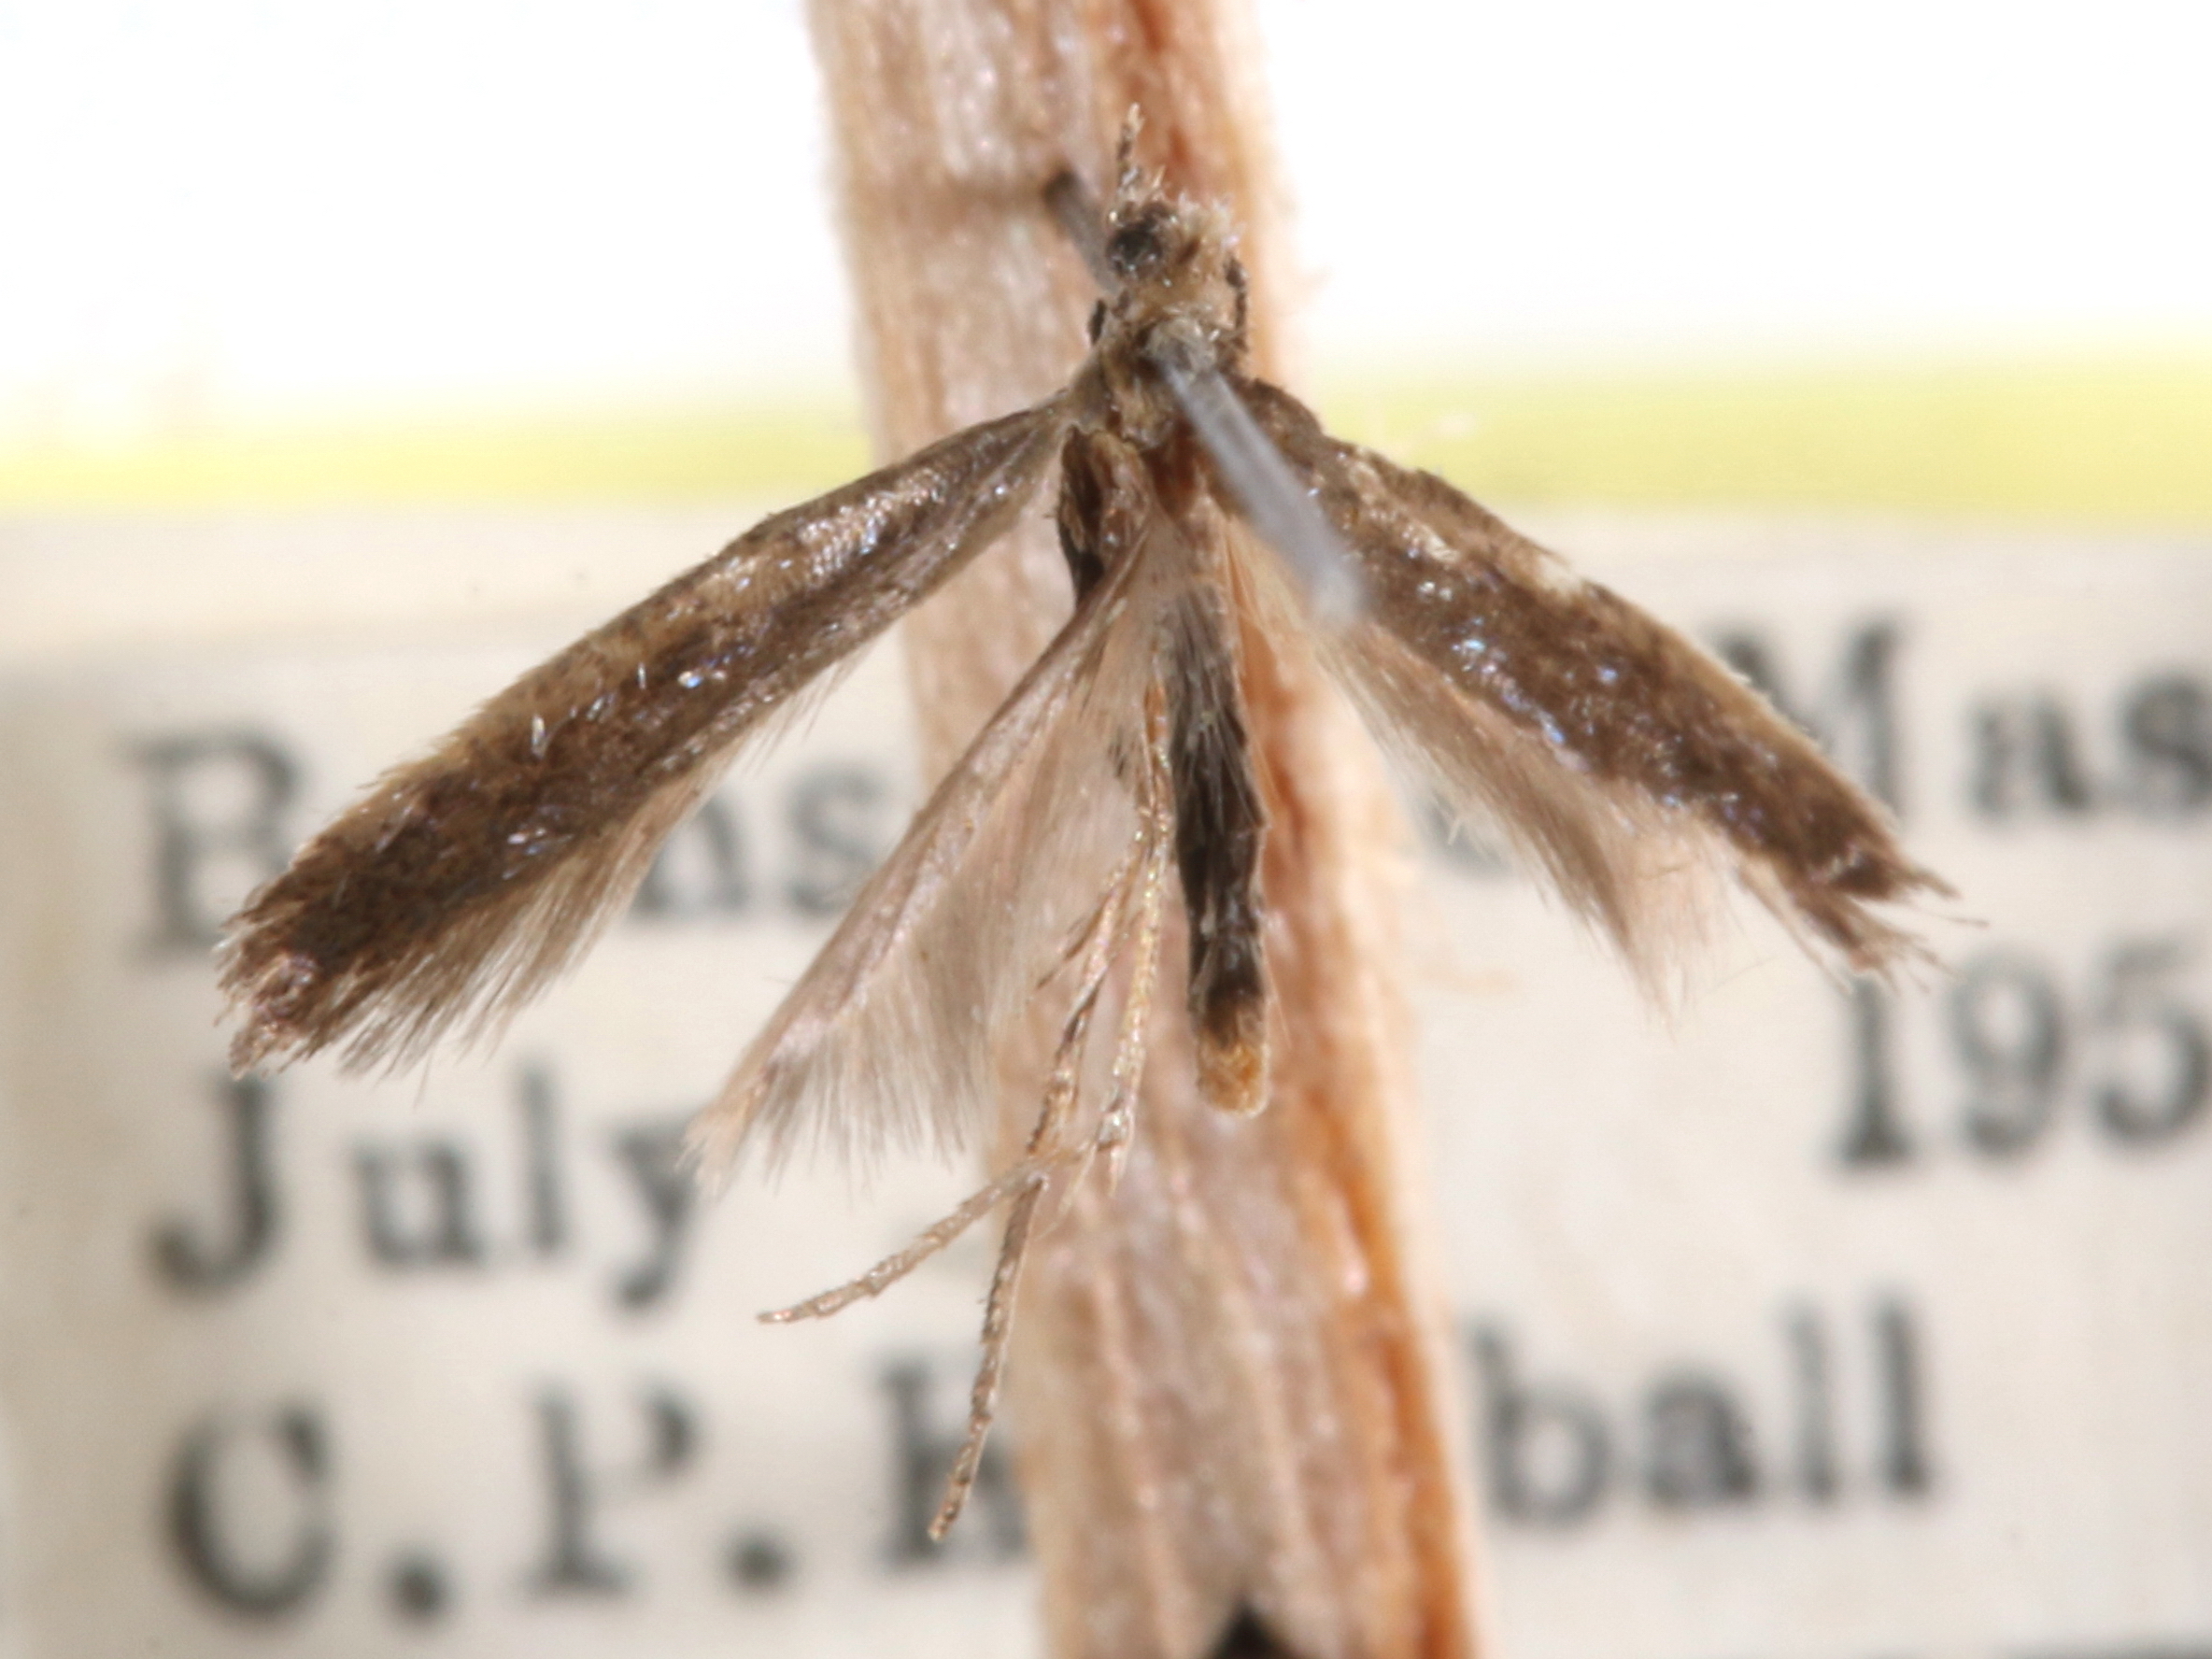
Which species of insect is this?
Caloptilia minimella
